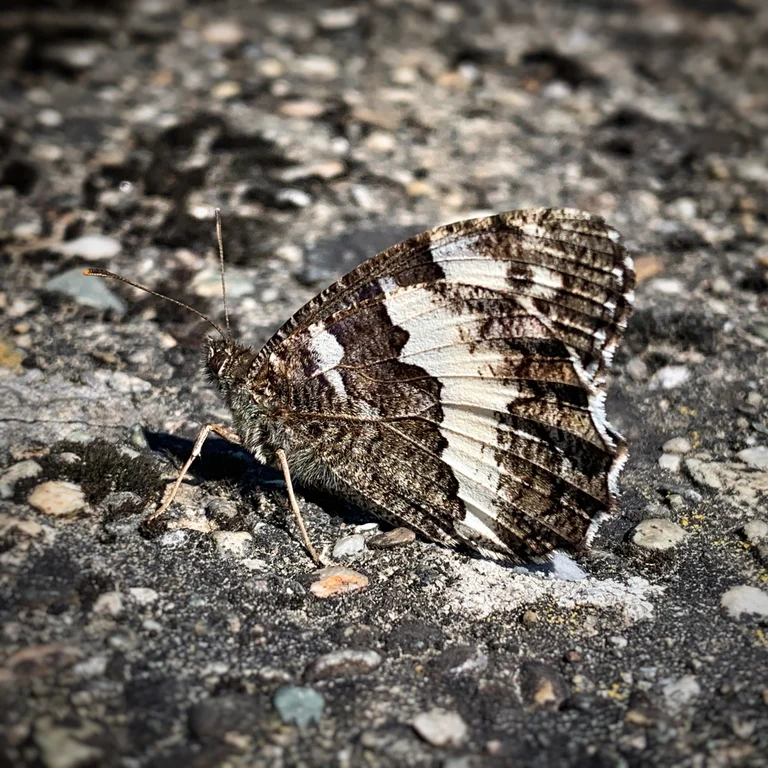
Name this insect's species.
Brintesia circe
